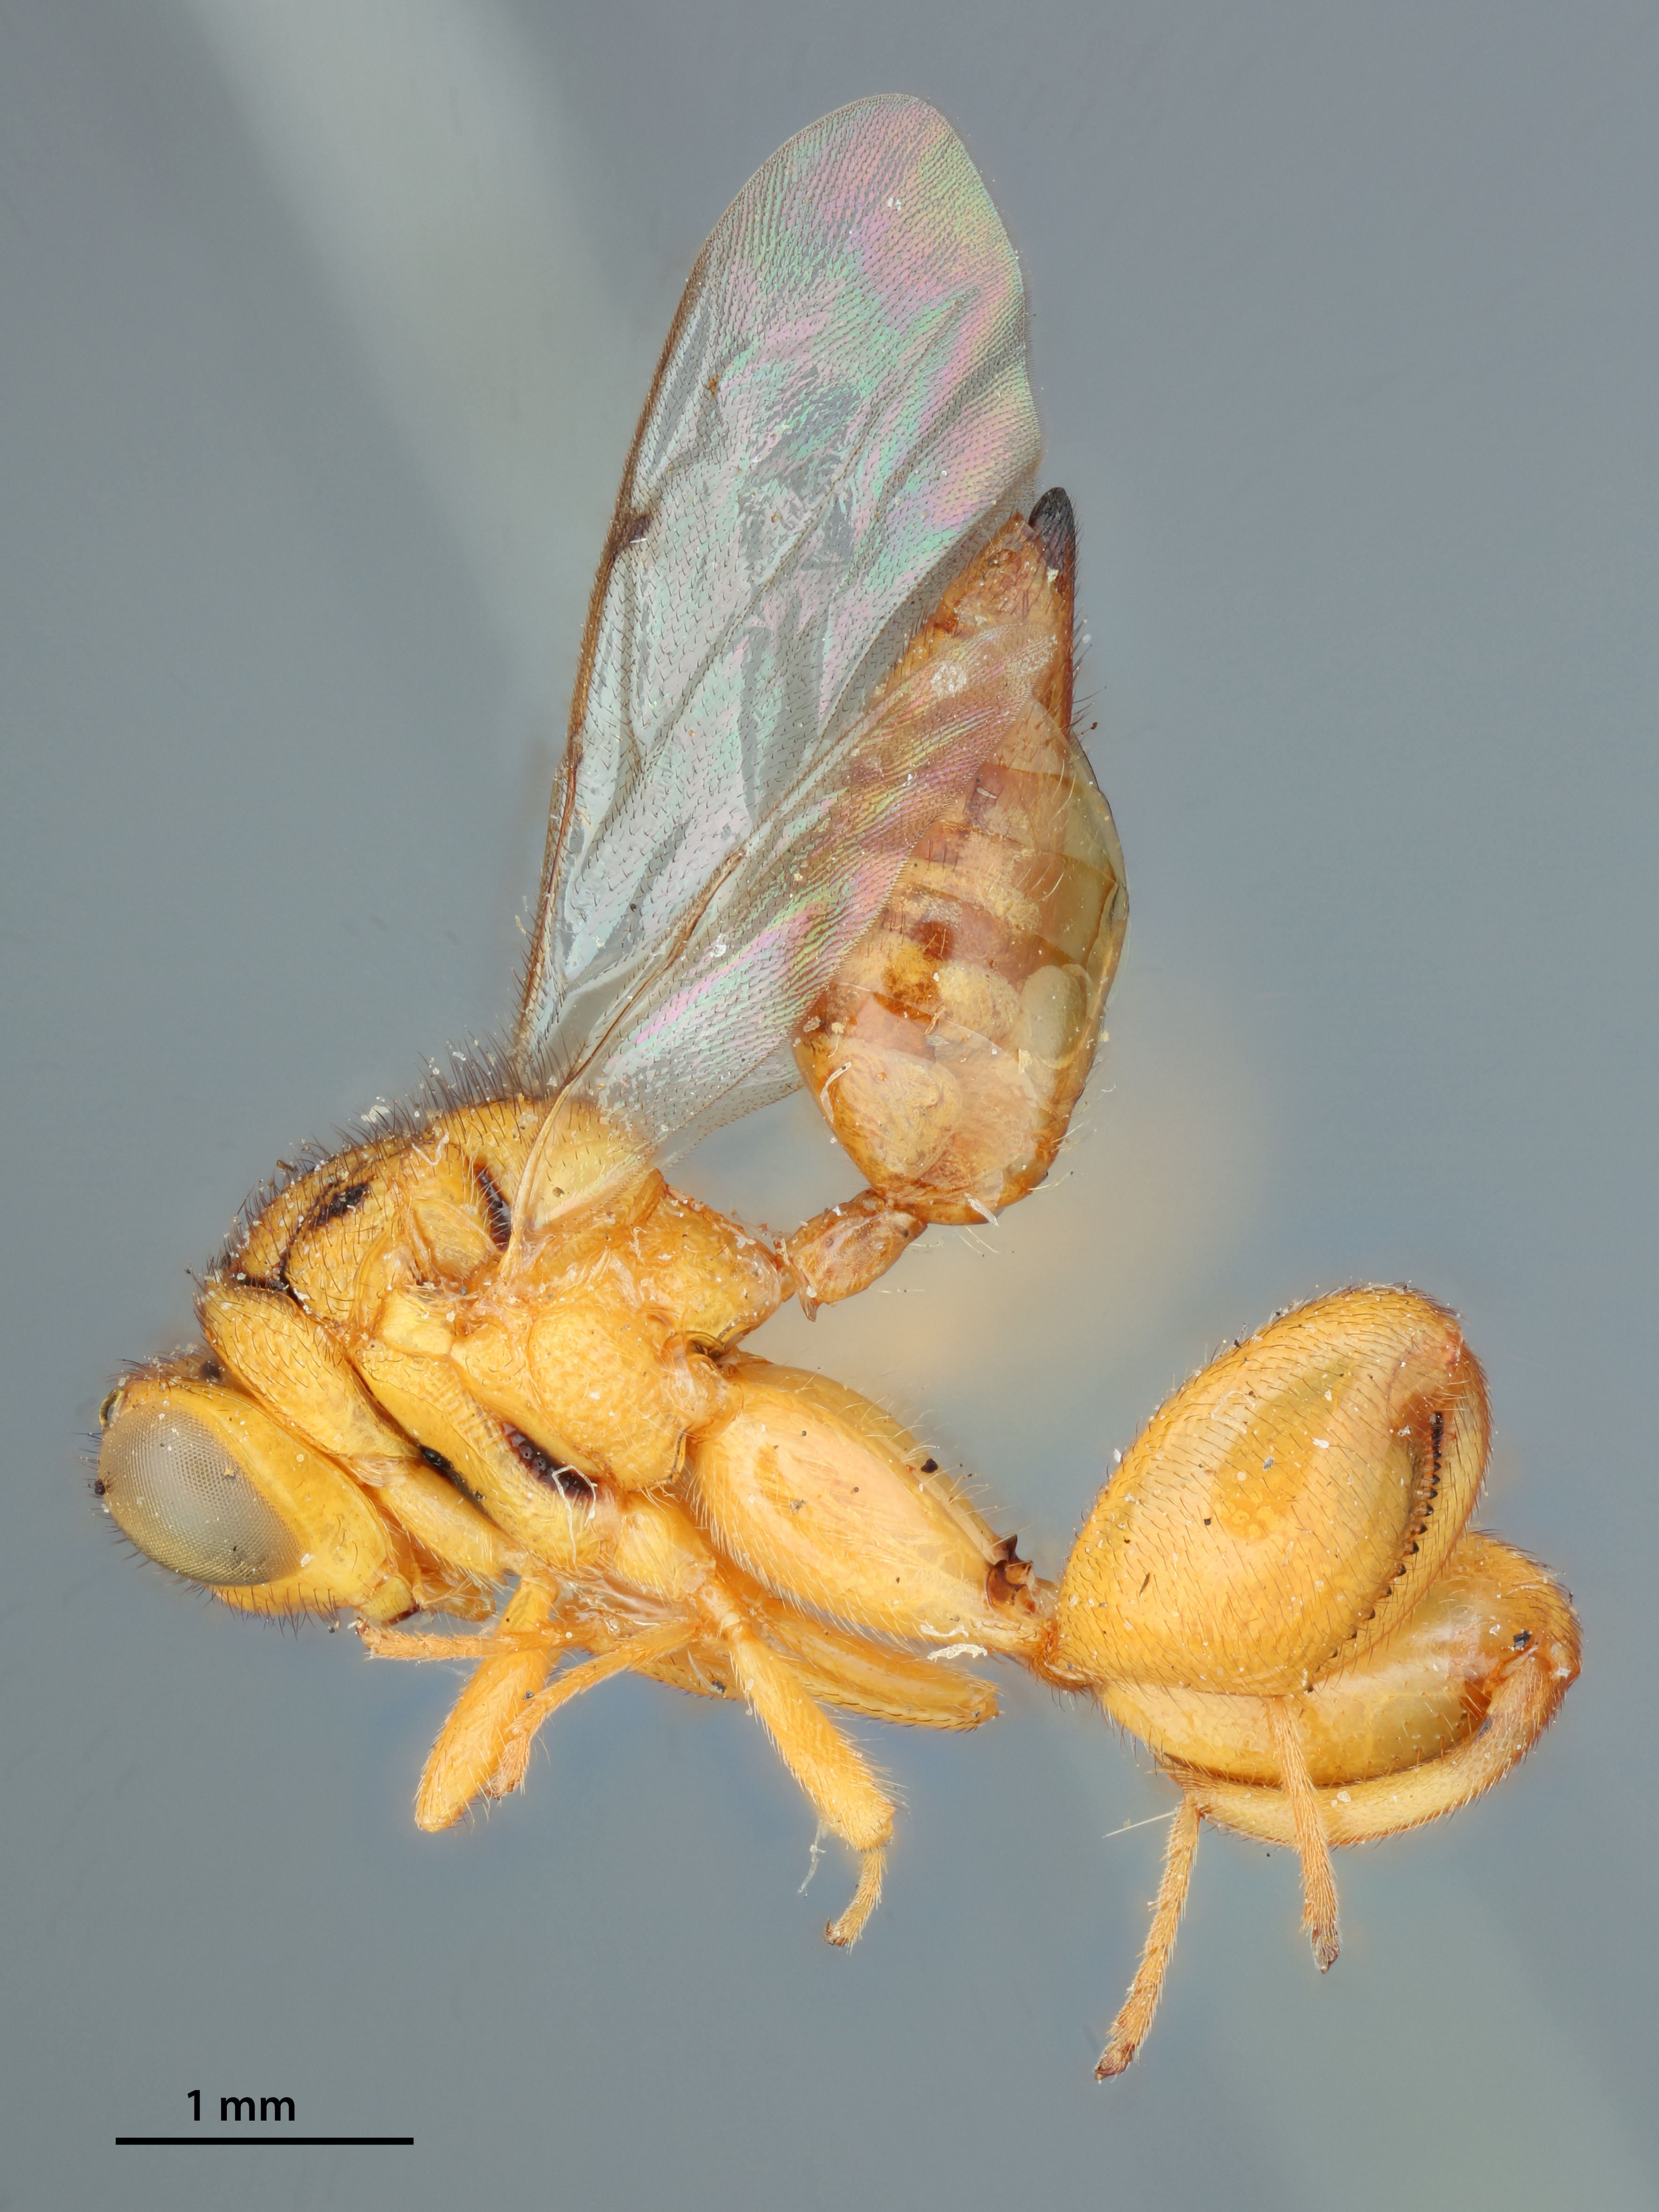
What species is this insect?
Spilochalcis enocki
